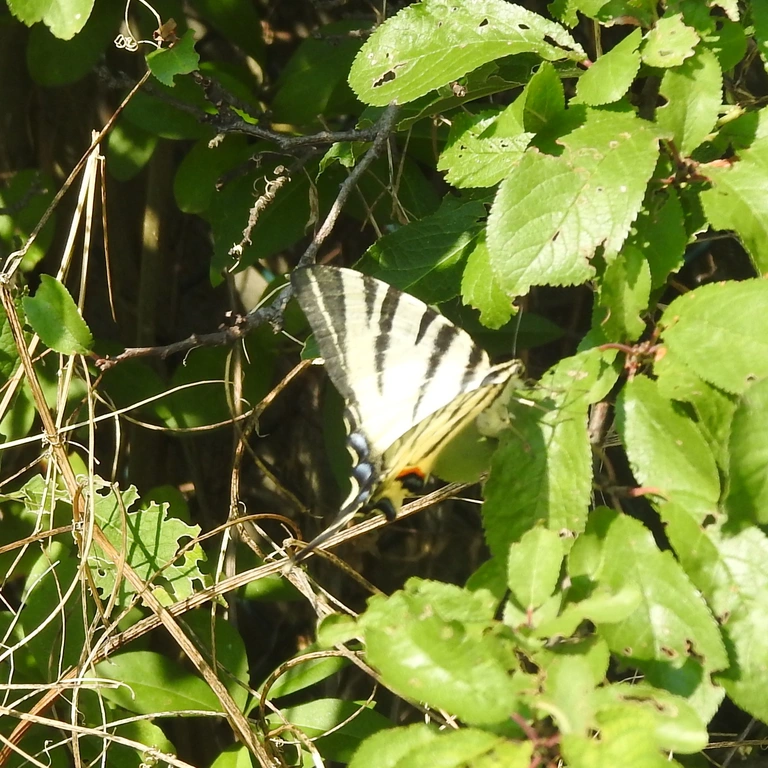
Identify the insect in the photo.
Iphiclides podalirius
